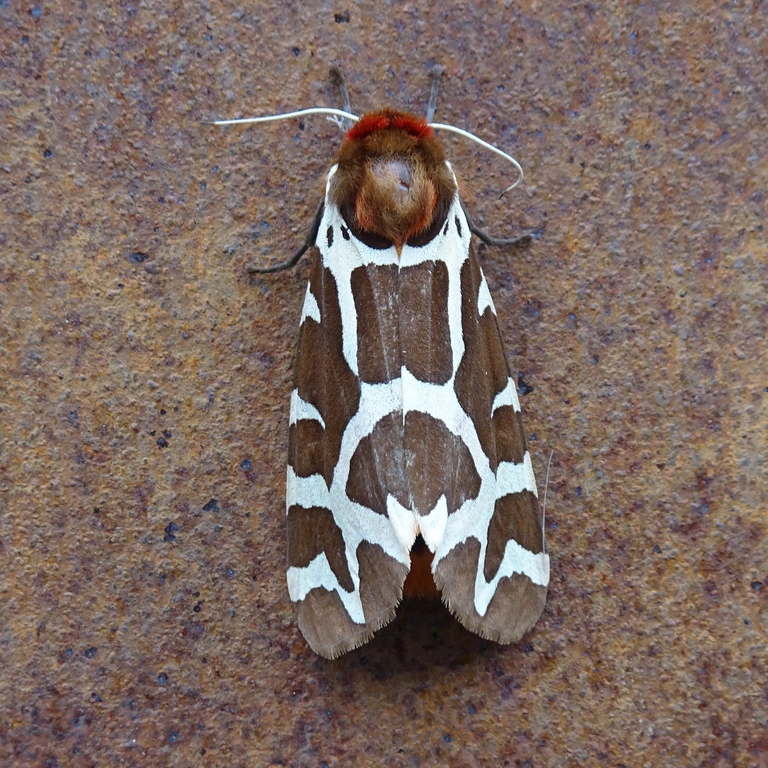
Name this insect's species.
Arctia caja
